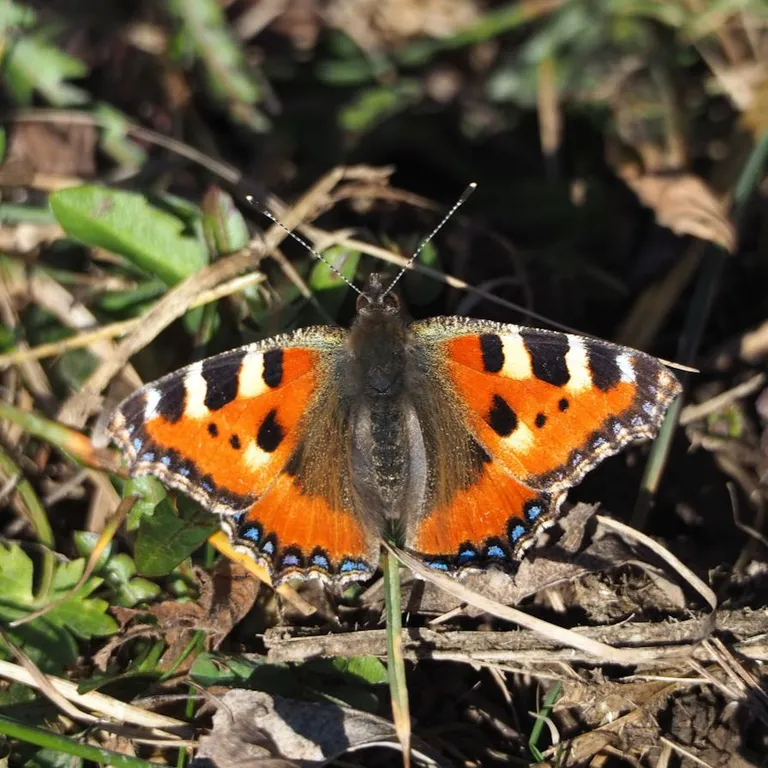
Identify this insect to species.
Aglais urticae
